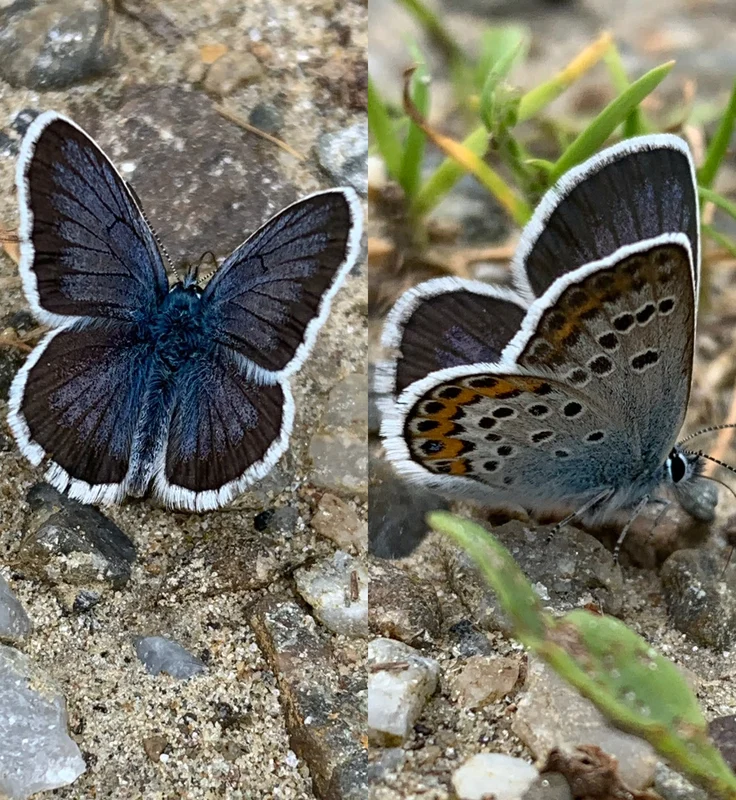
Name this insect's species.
Plebejus argus
